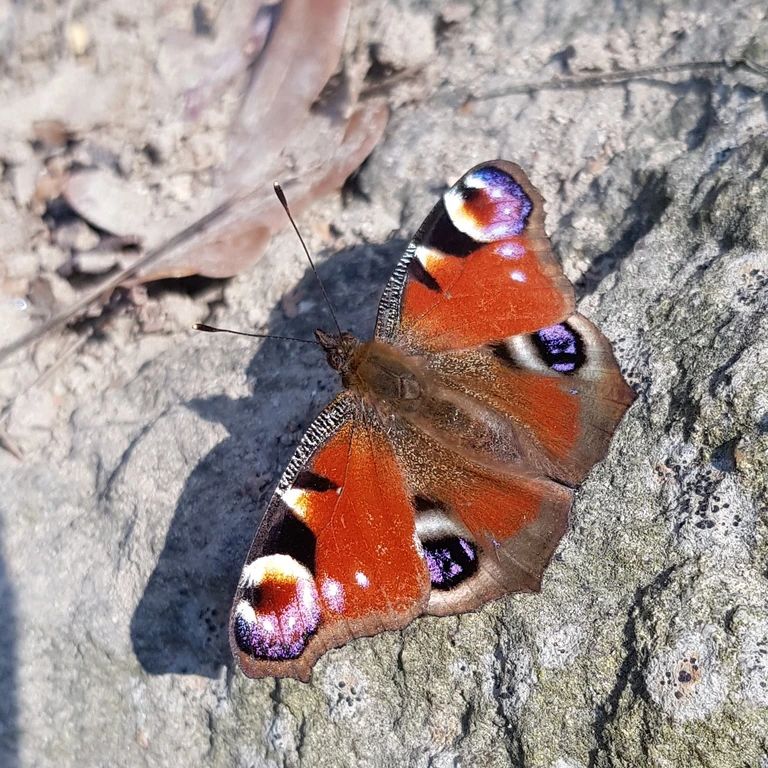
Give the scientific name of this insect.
Aglais io
